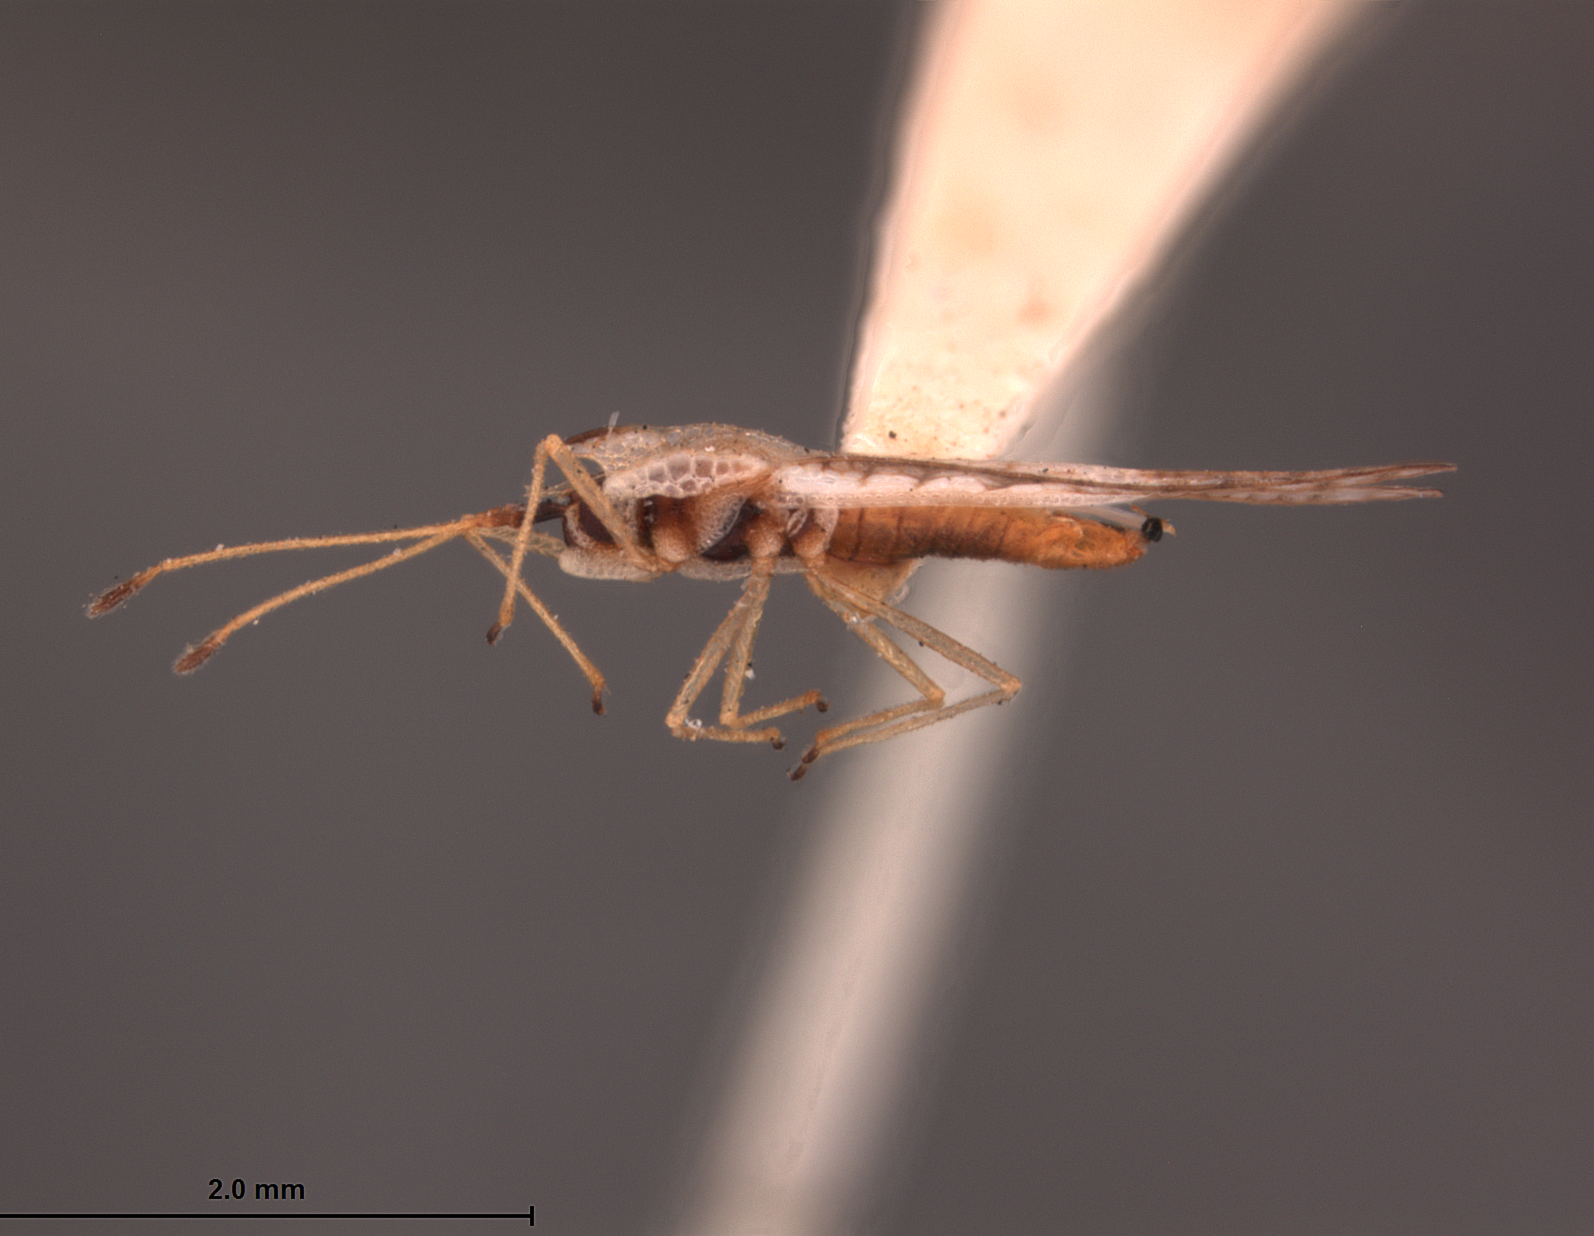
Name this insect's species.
Leptodictya simulans
